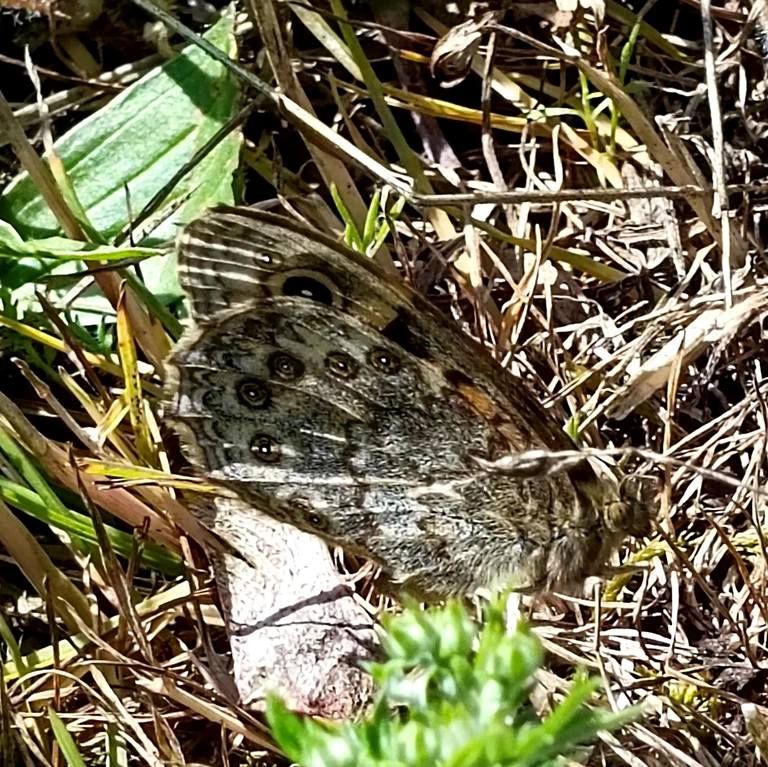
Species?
Lasiommata megera (also Pararge megera)
